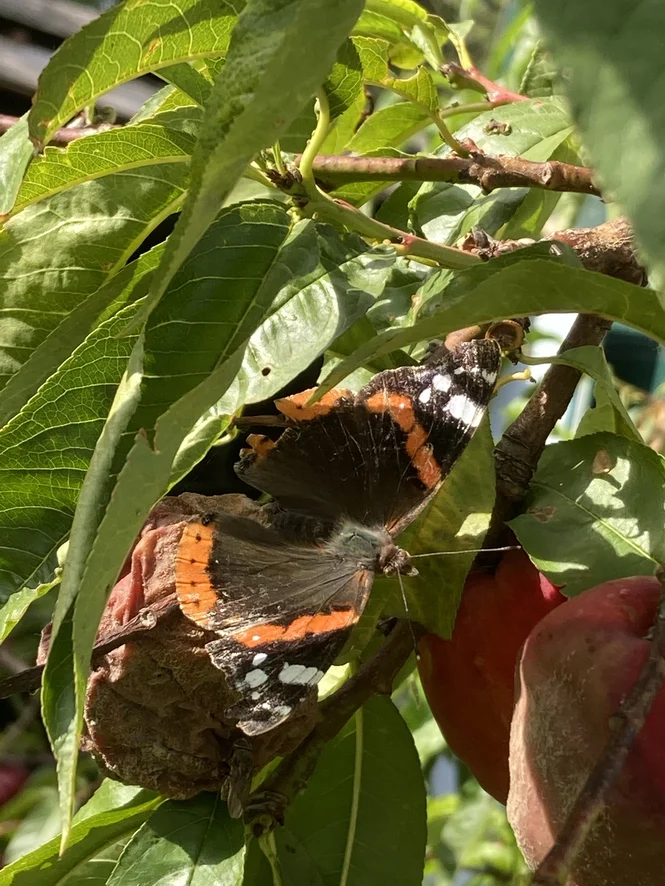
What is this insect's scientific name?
Vanessa atalanta
